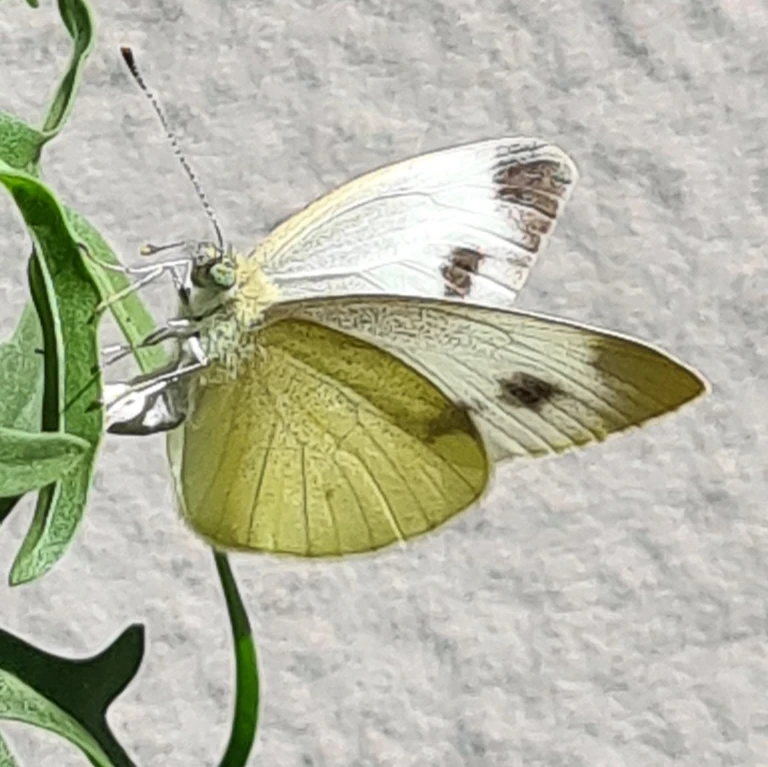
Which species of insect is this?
Pieris mannii
